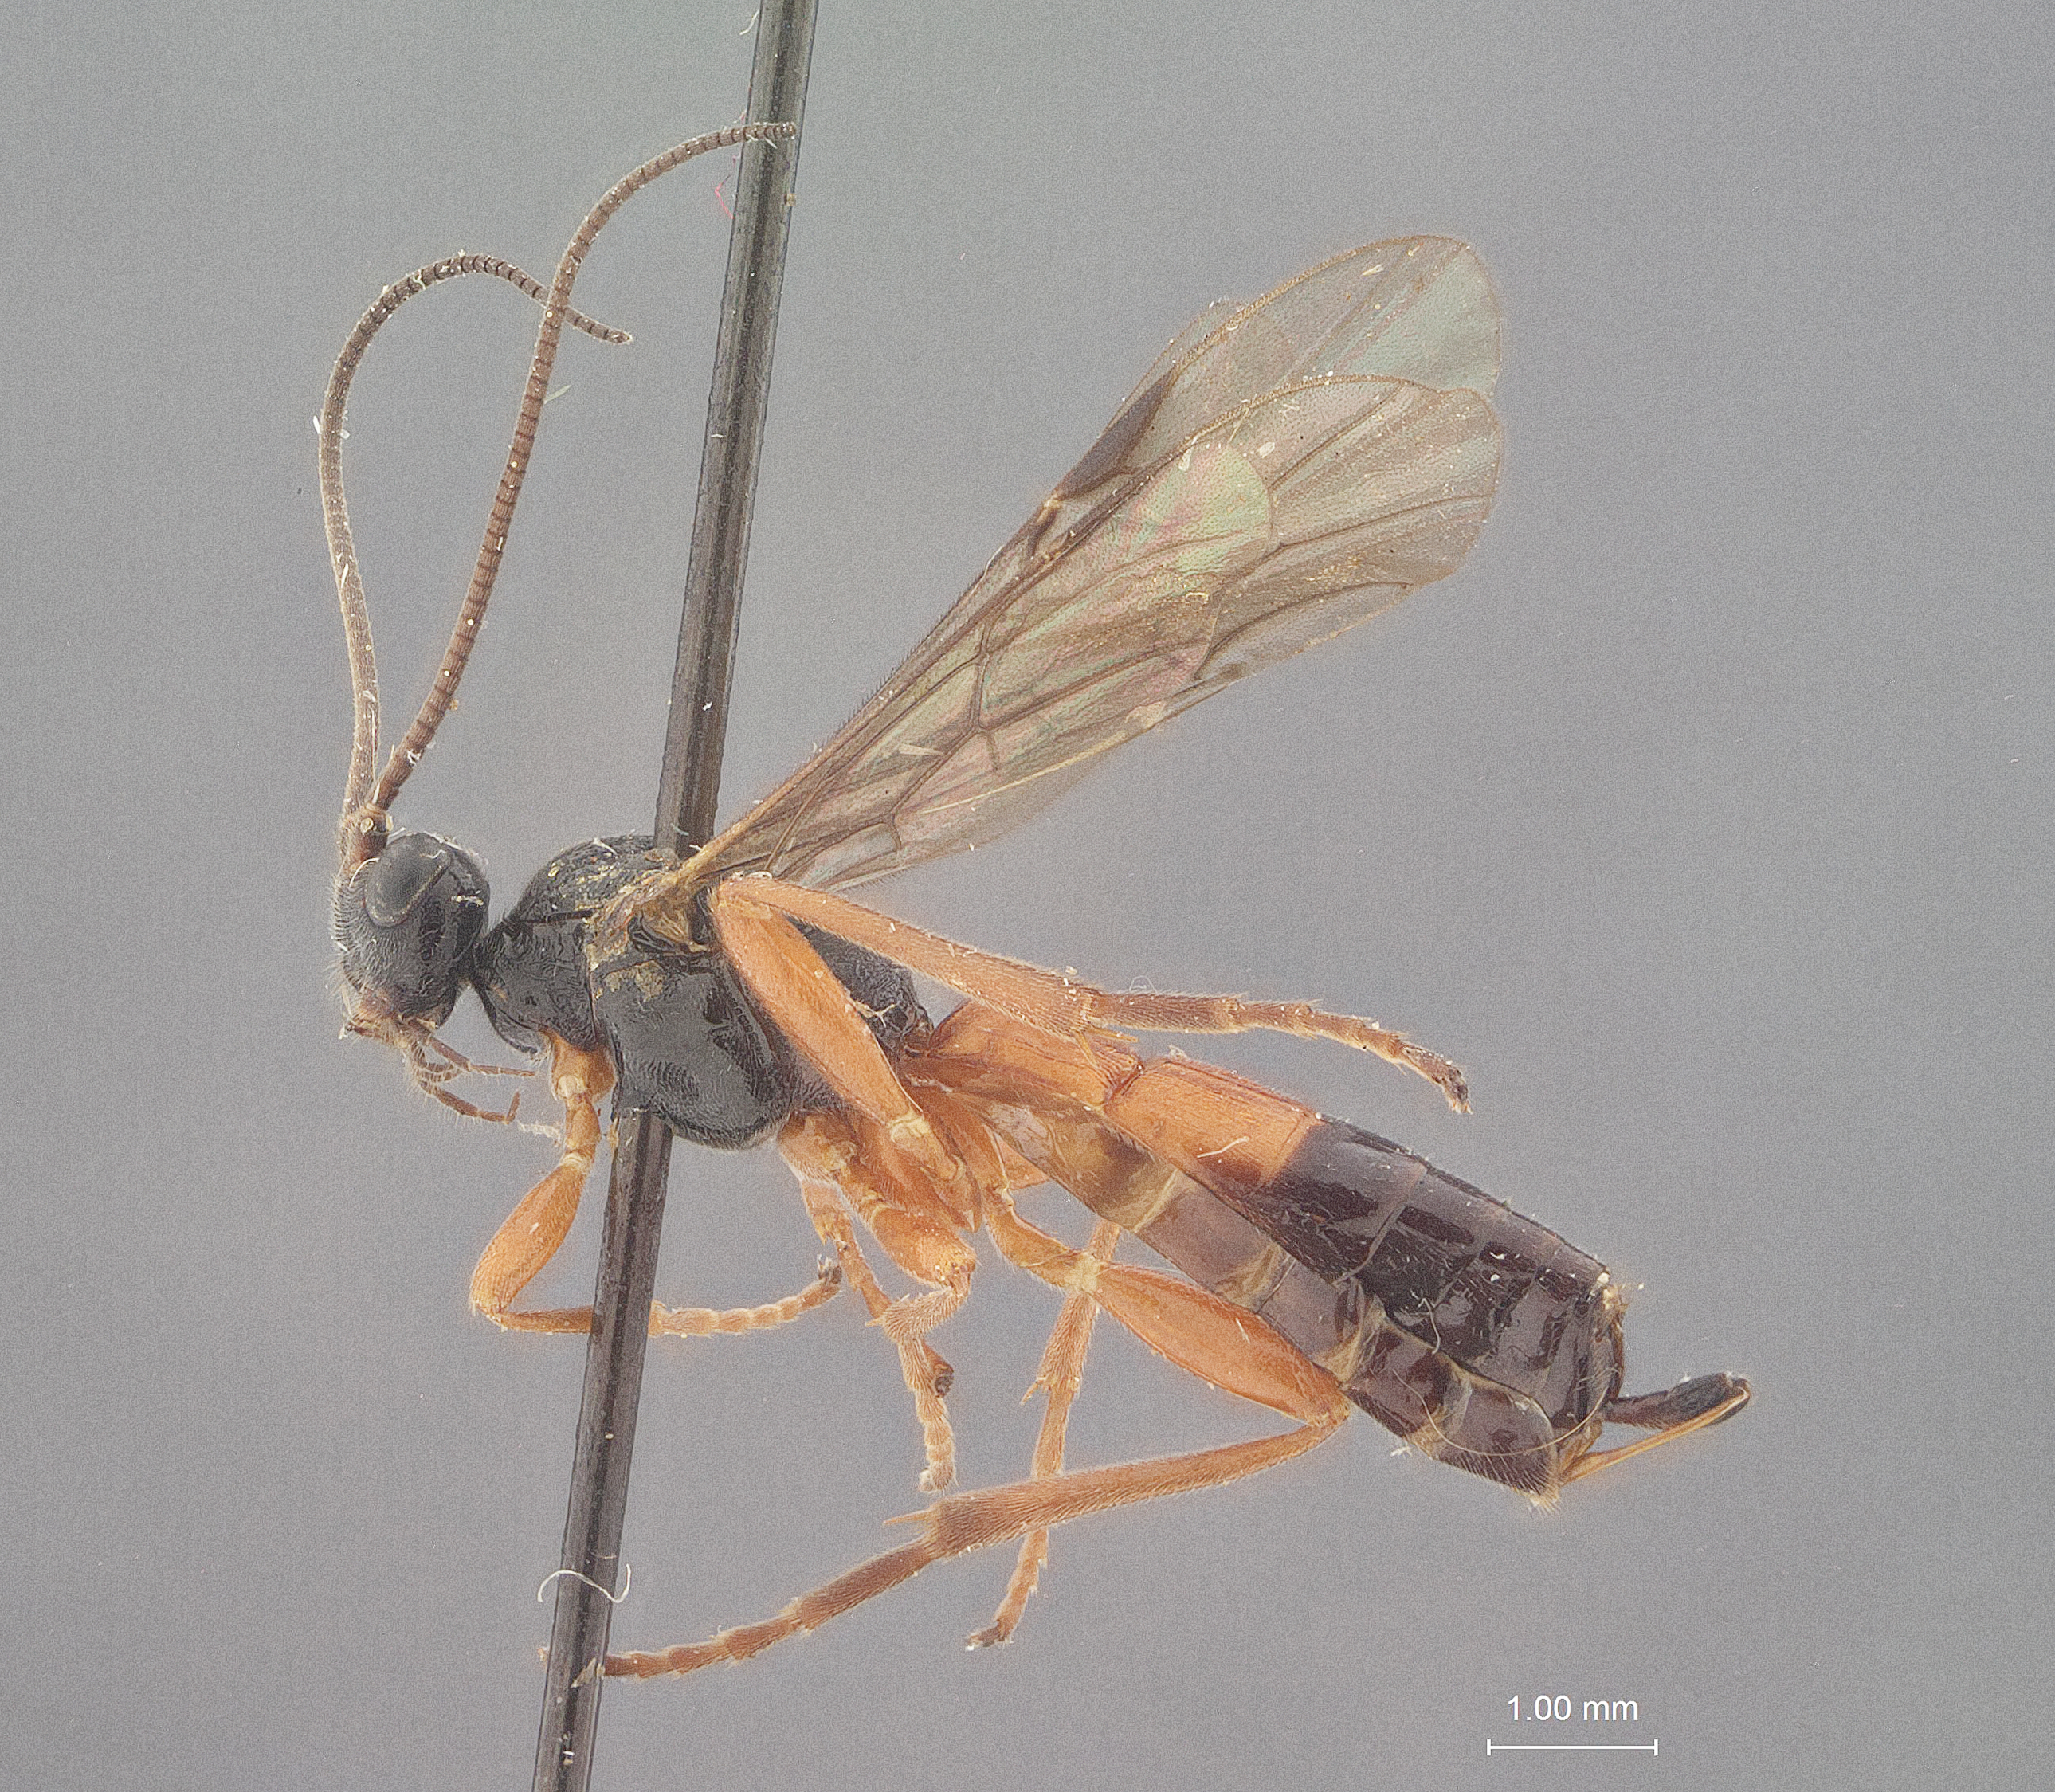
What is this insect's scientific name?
Petalodes ufei
